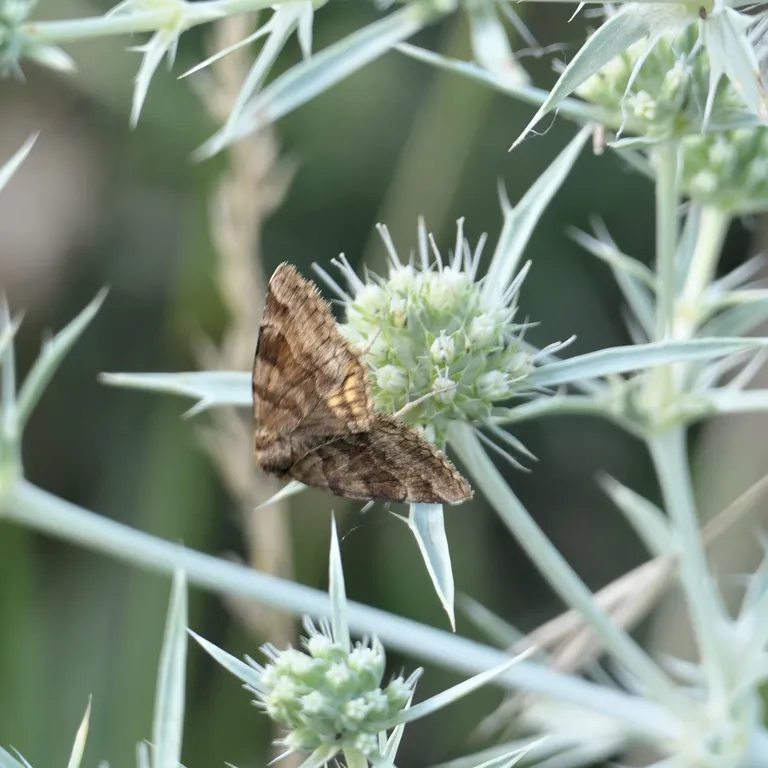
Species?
Euclidia glyphica
